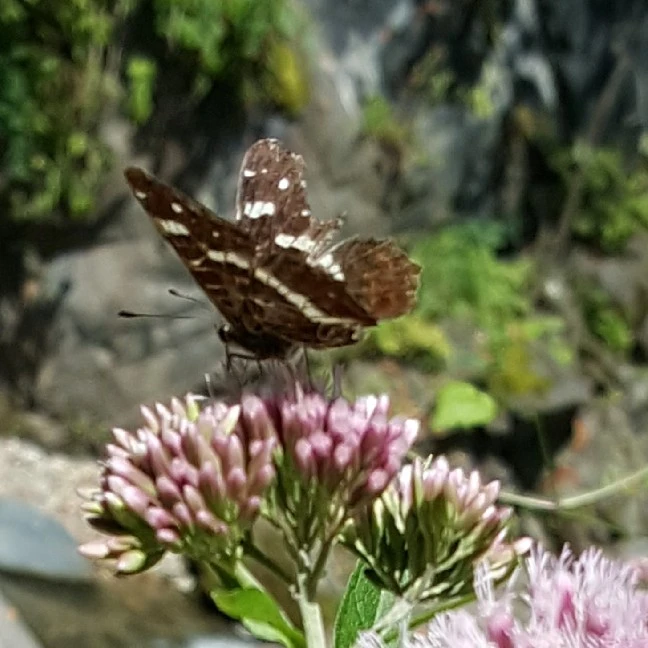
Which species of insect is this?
Araschnia levana
